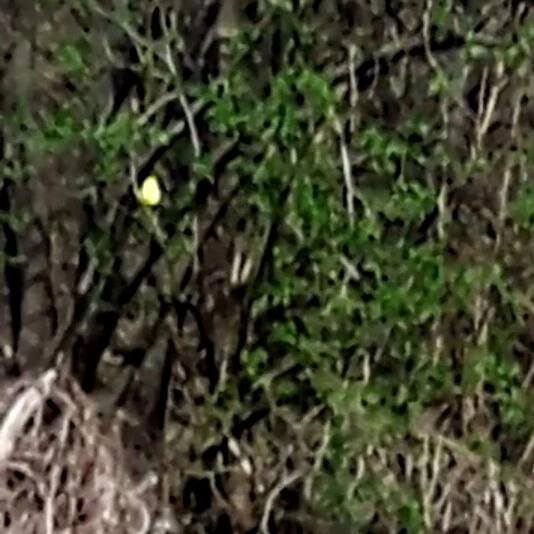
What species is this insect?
Gonepteryx rhamni
